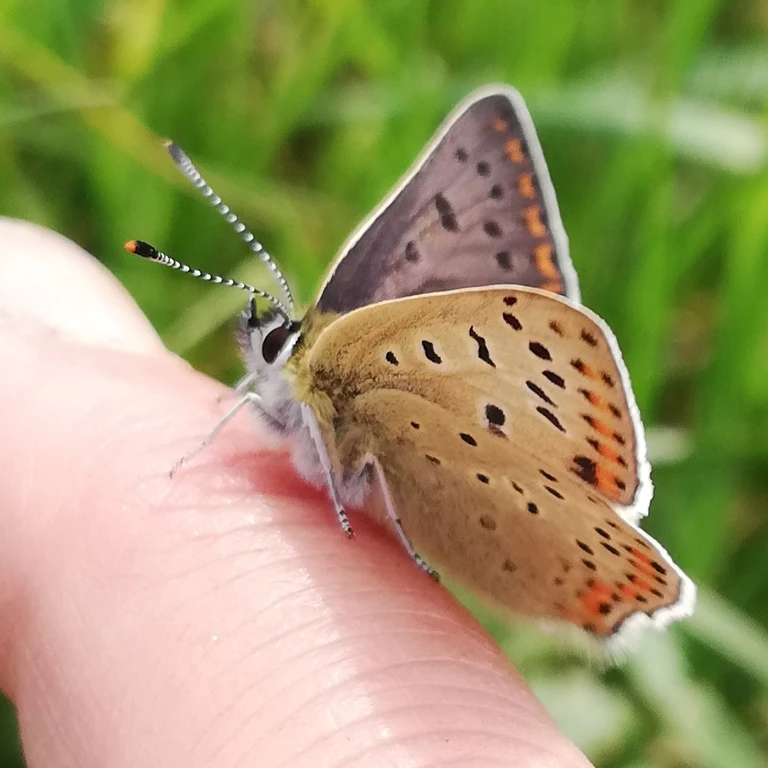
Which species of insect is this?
Lycaena tityrus (also Loweia tityrus)
